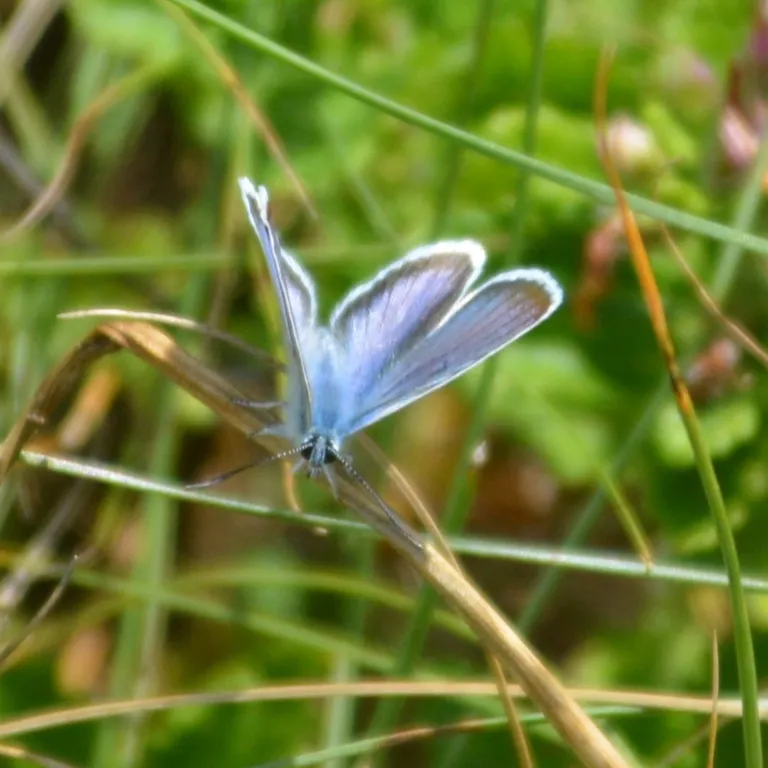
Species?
Plebejus argus
